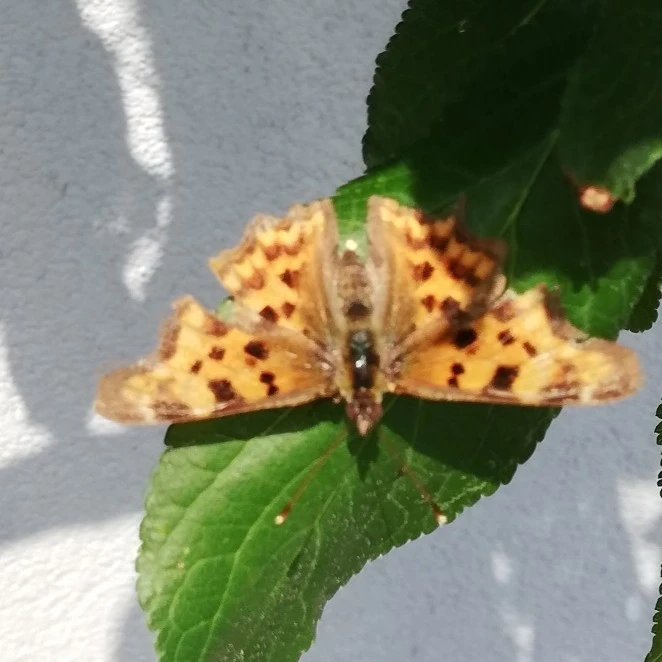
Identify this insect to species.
Polygonia c-album
